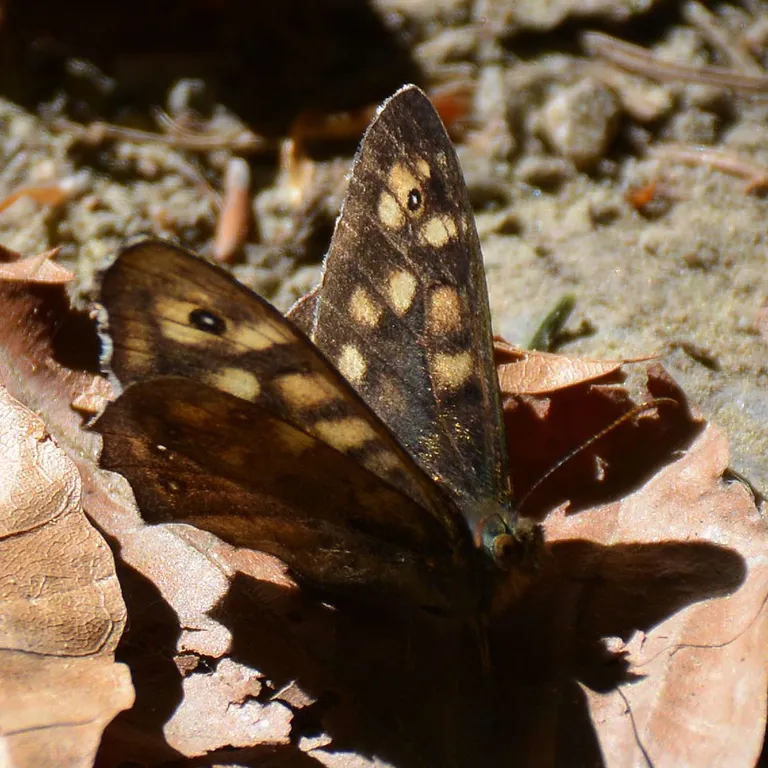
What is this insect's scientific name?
Pararge aegeria
